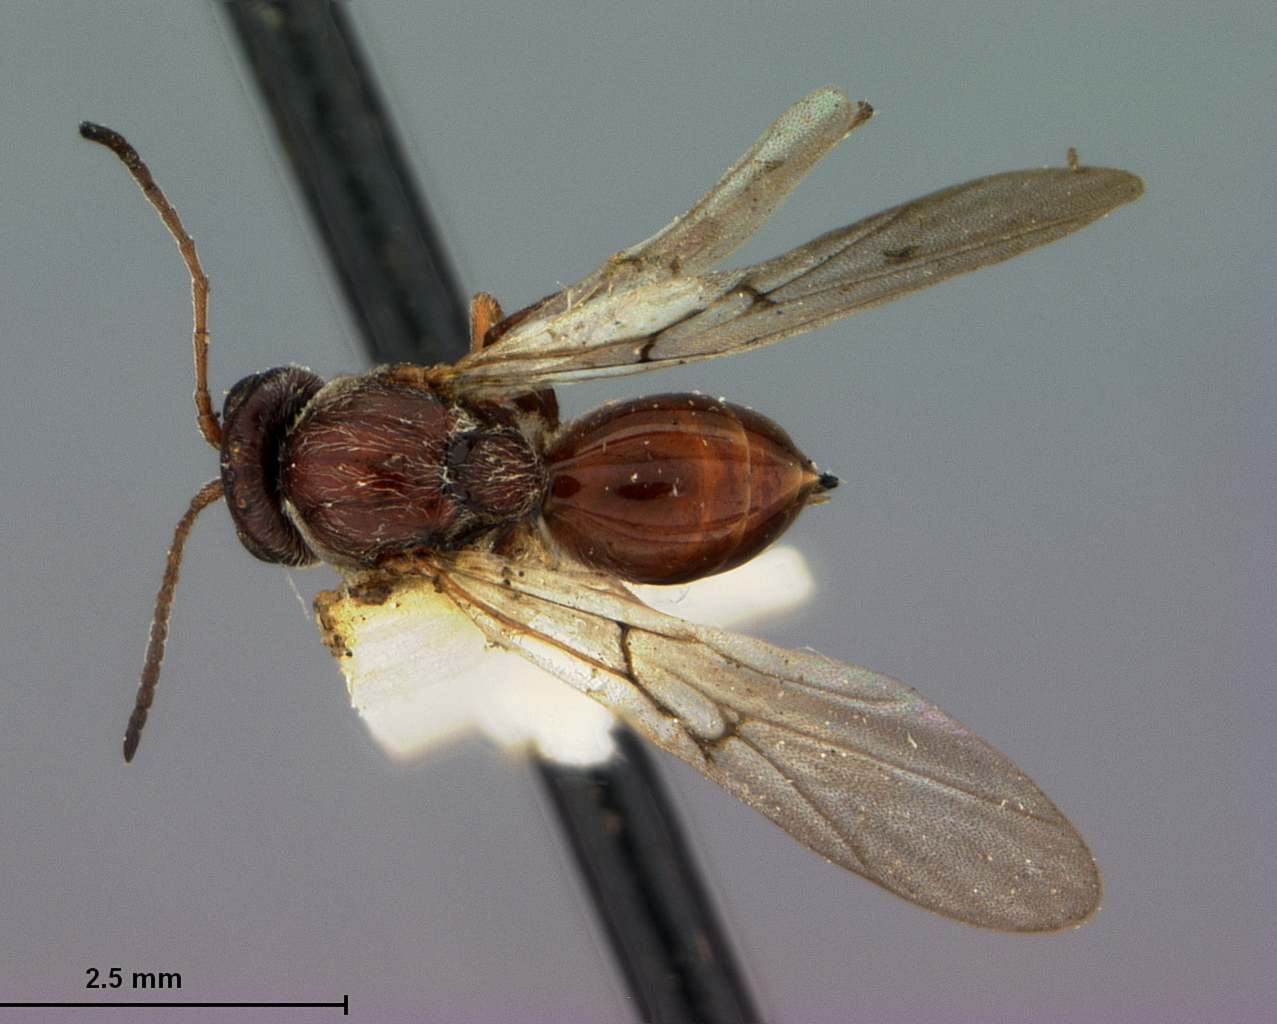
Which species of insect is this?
Andricus vernus
